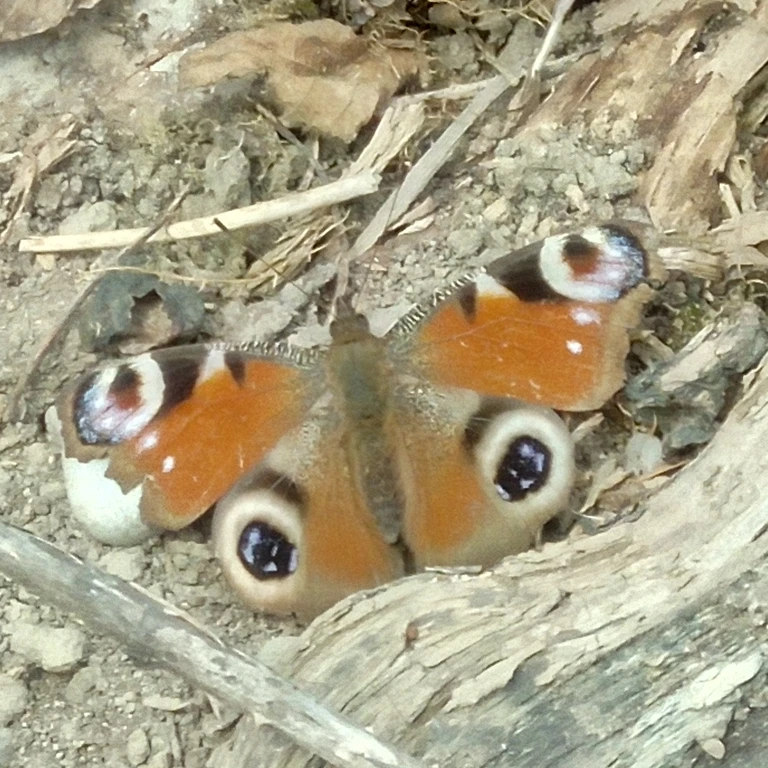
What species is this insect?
Aglais io
